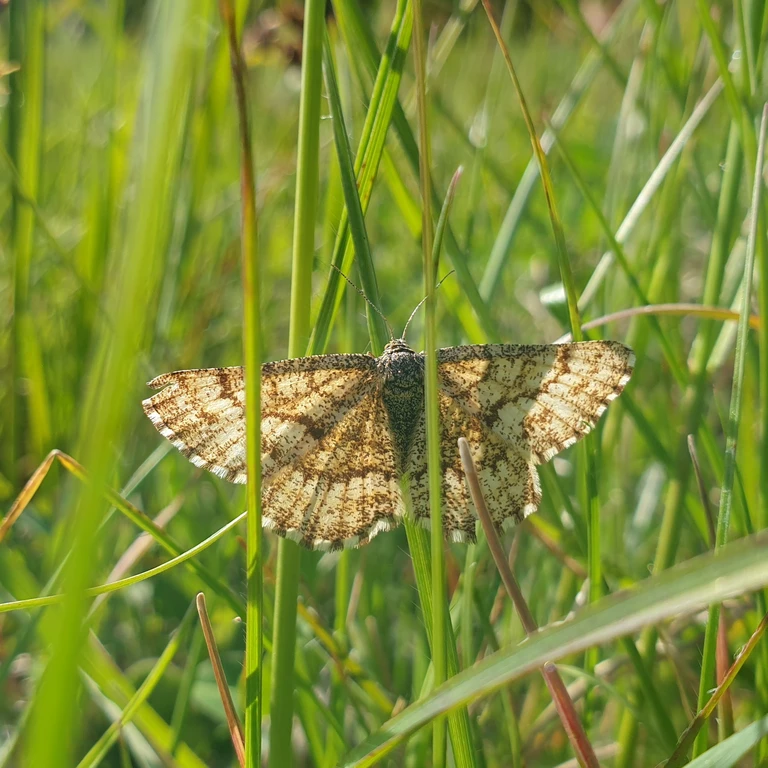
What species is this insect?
Ematurga atomaria
